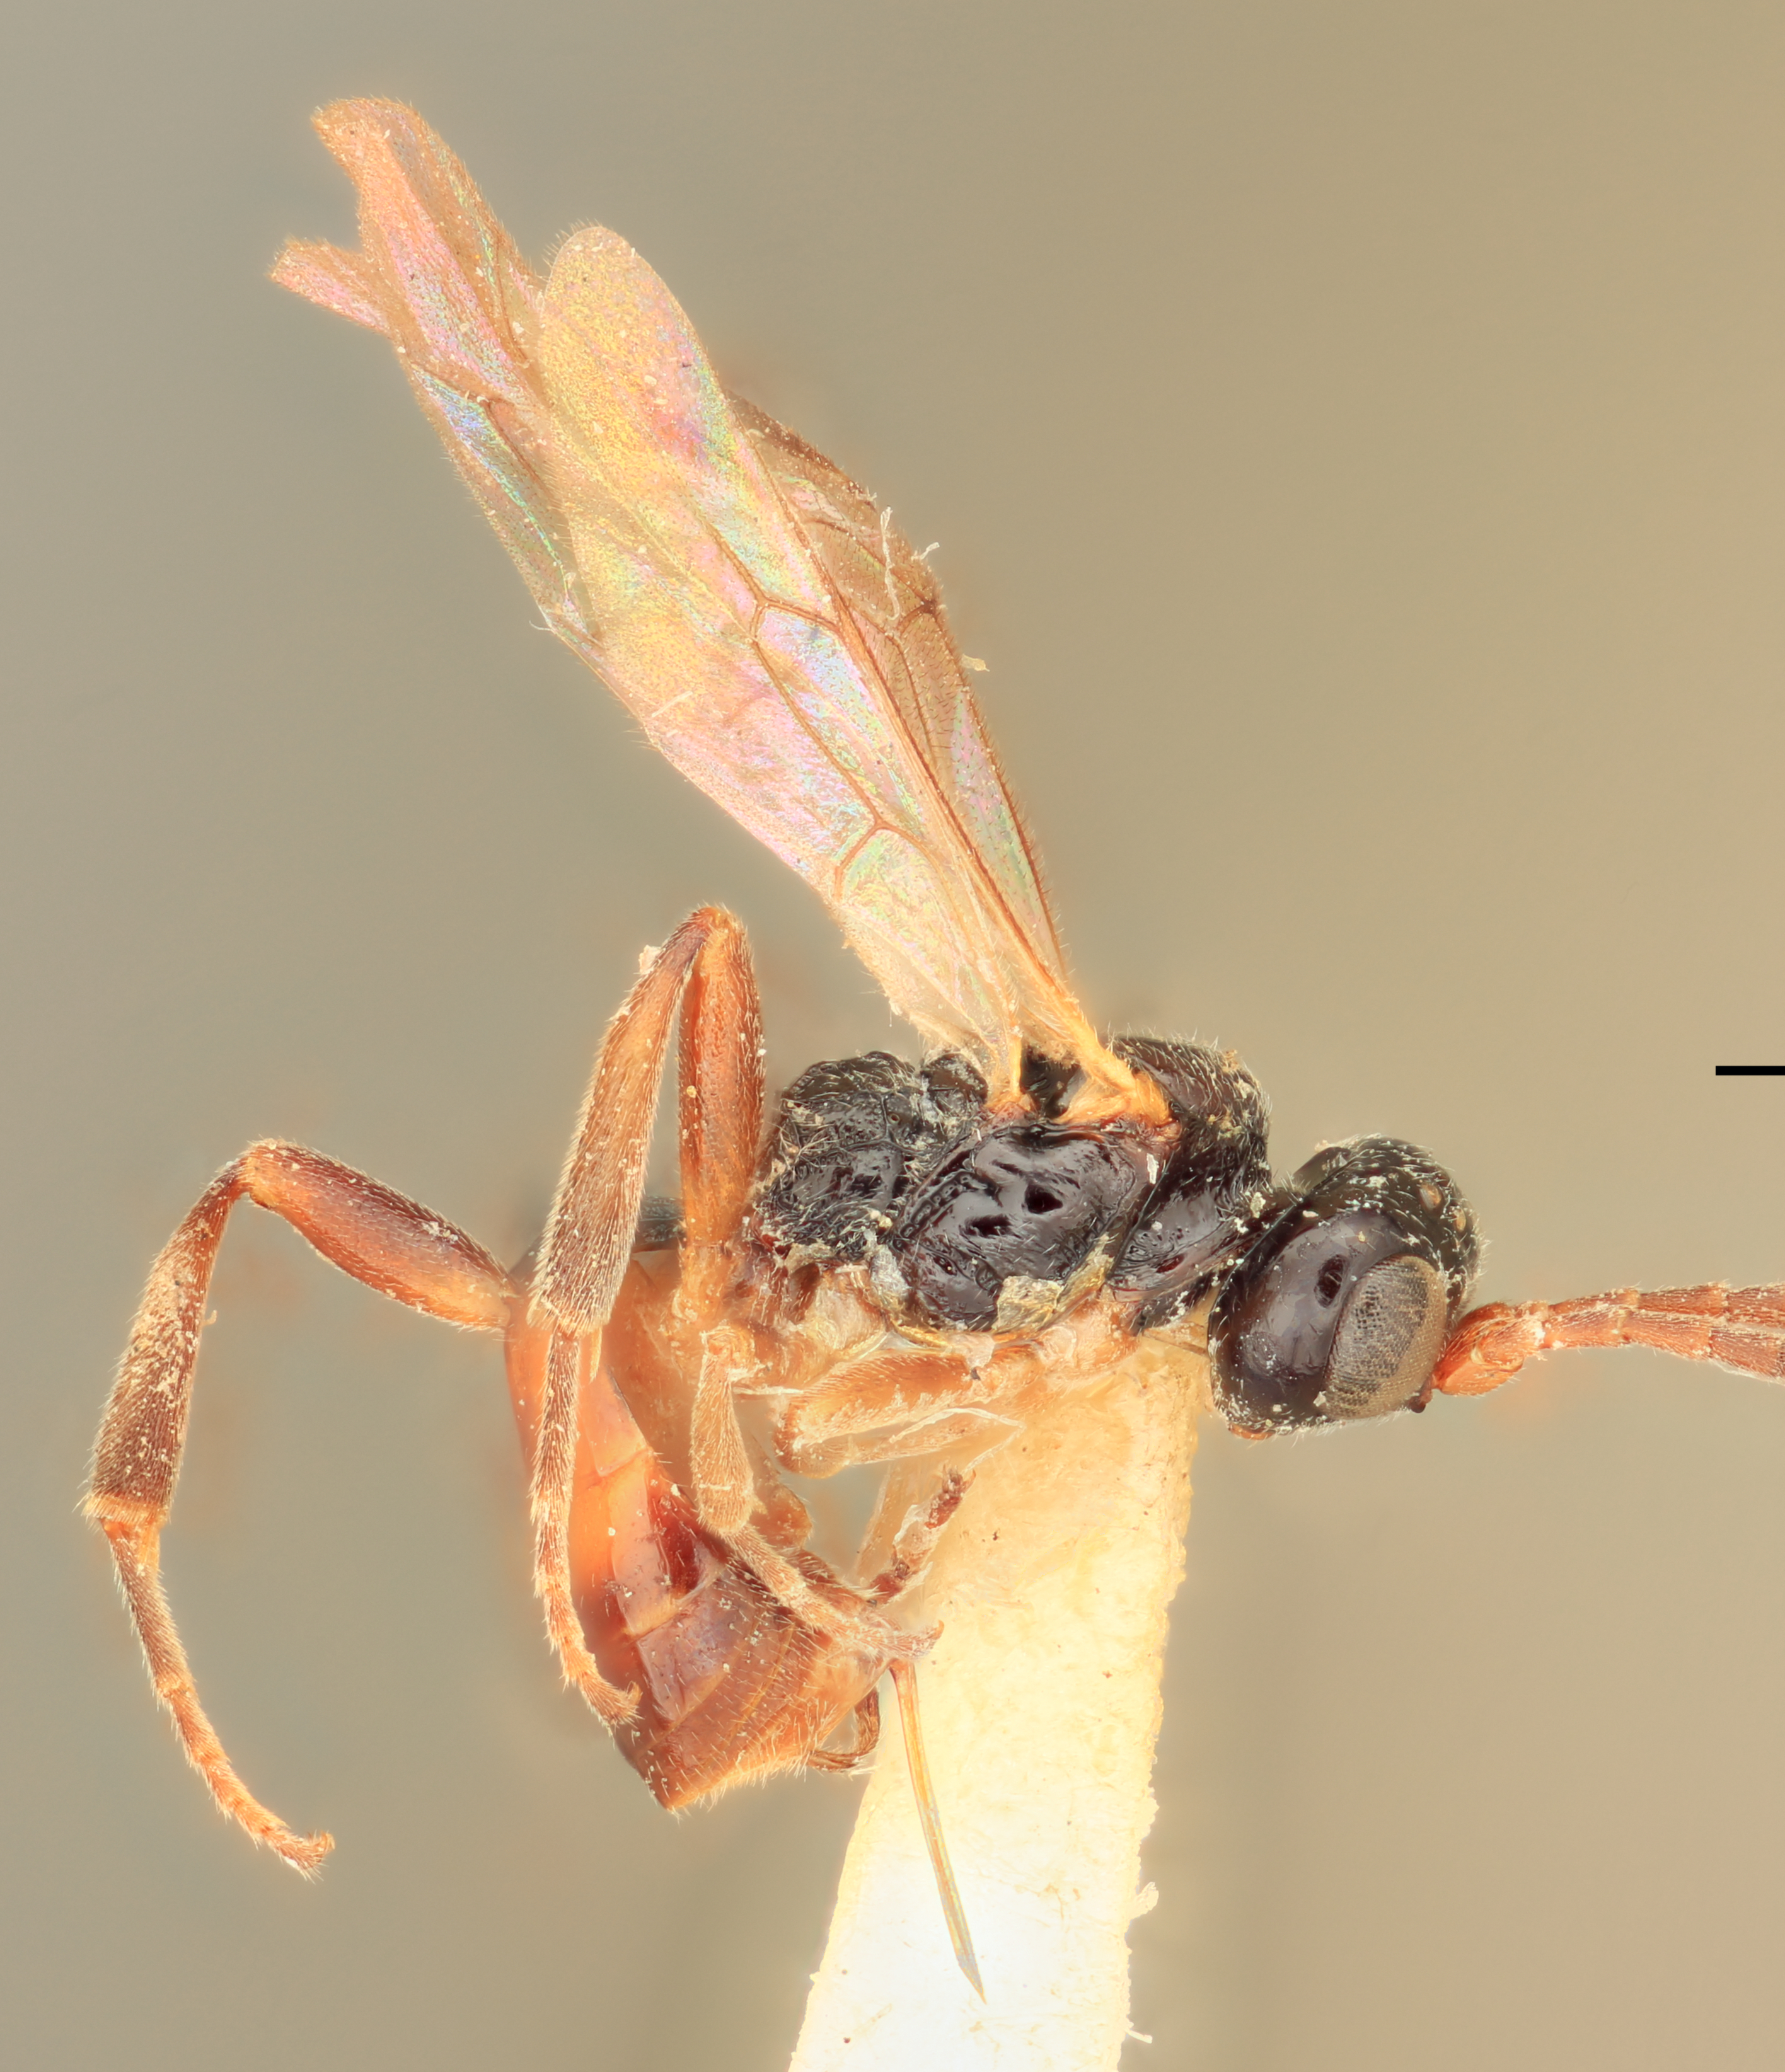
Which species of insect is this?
Phygadeuon epochrae
